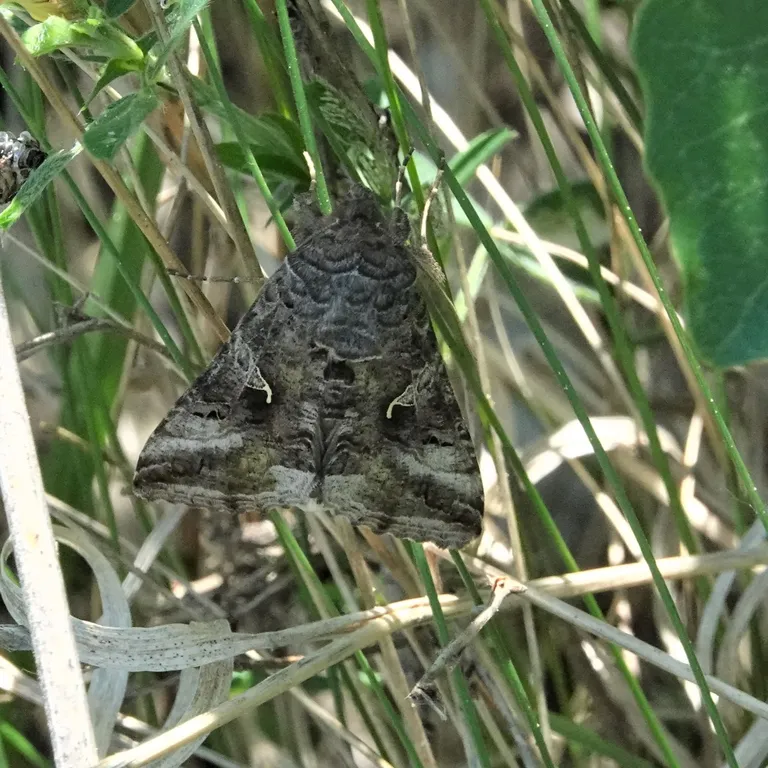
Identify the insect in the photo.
Autographa gamma
